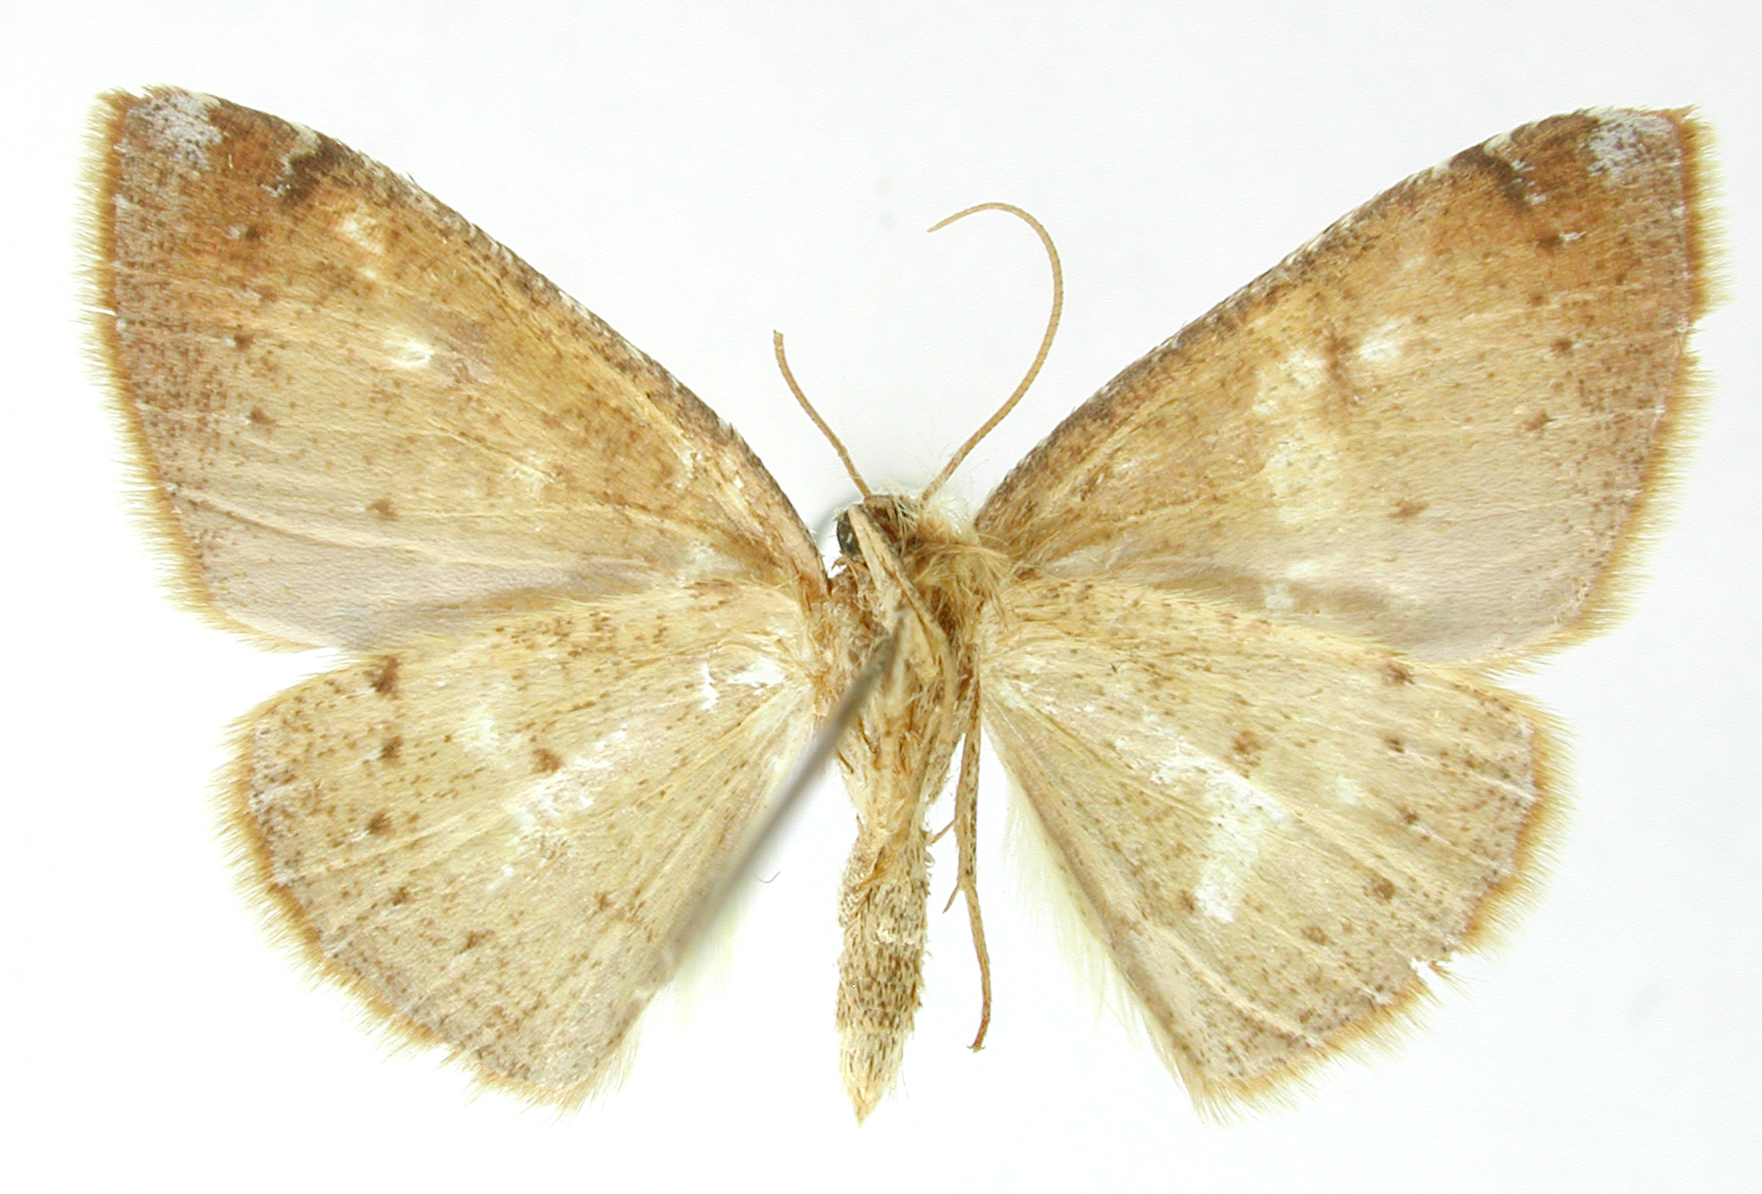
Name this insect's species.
Oenoptila cretaticosta
